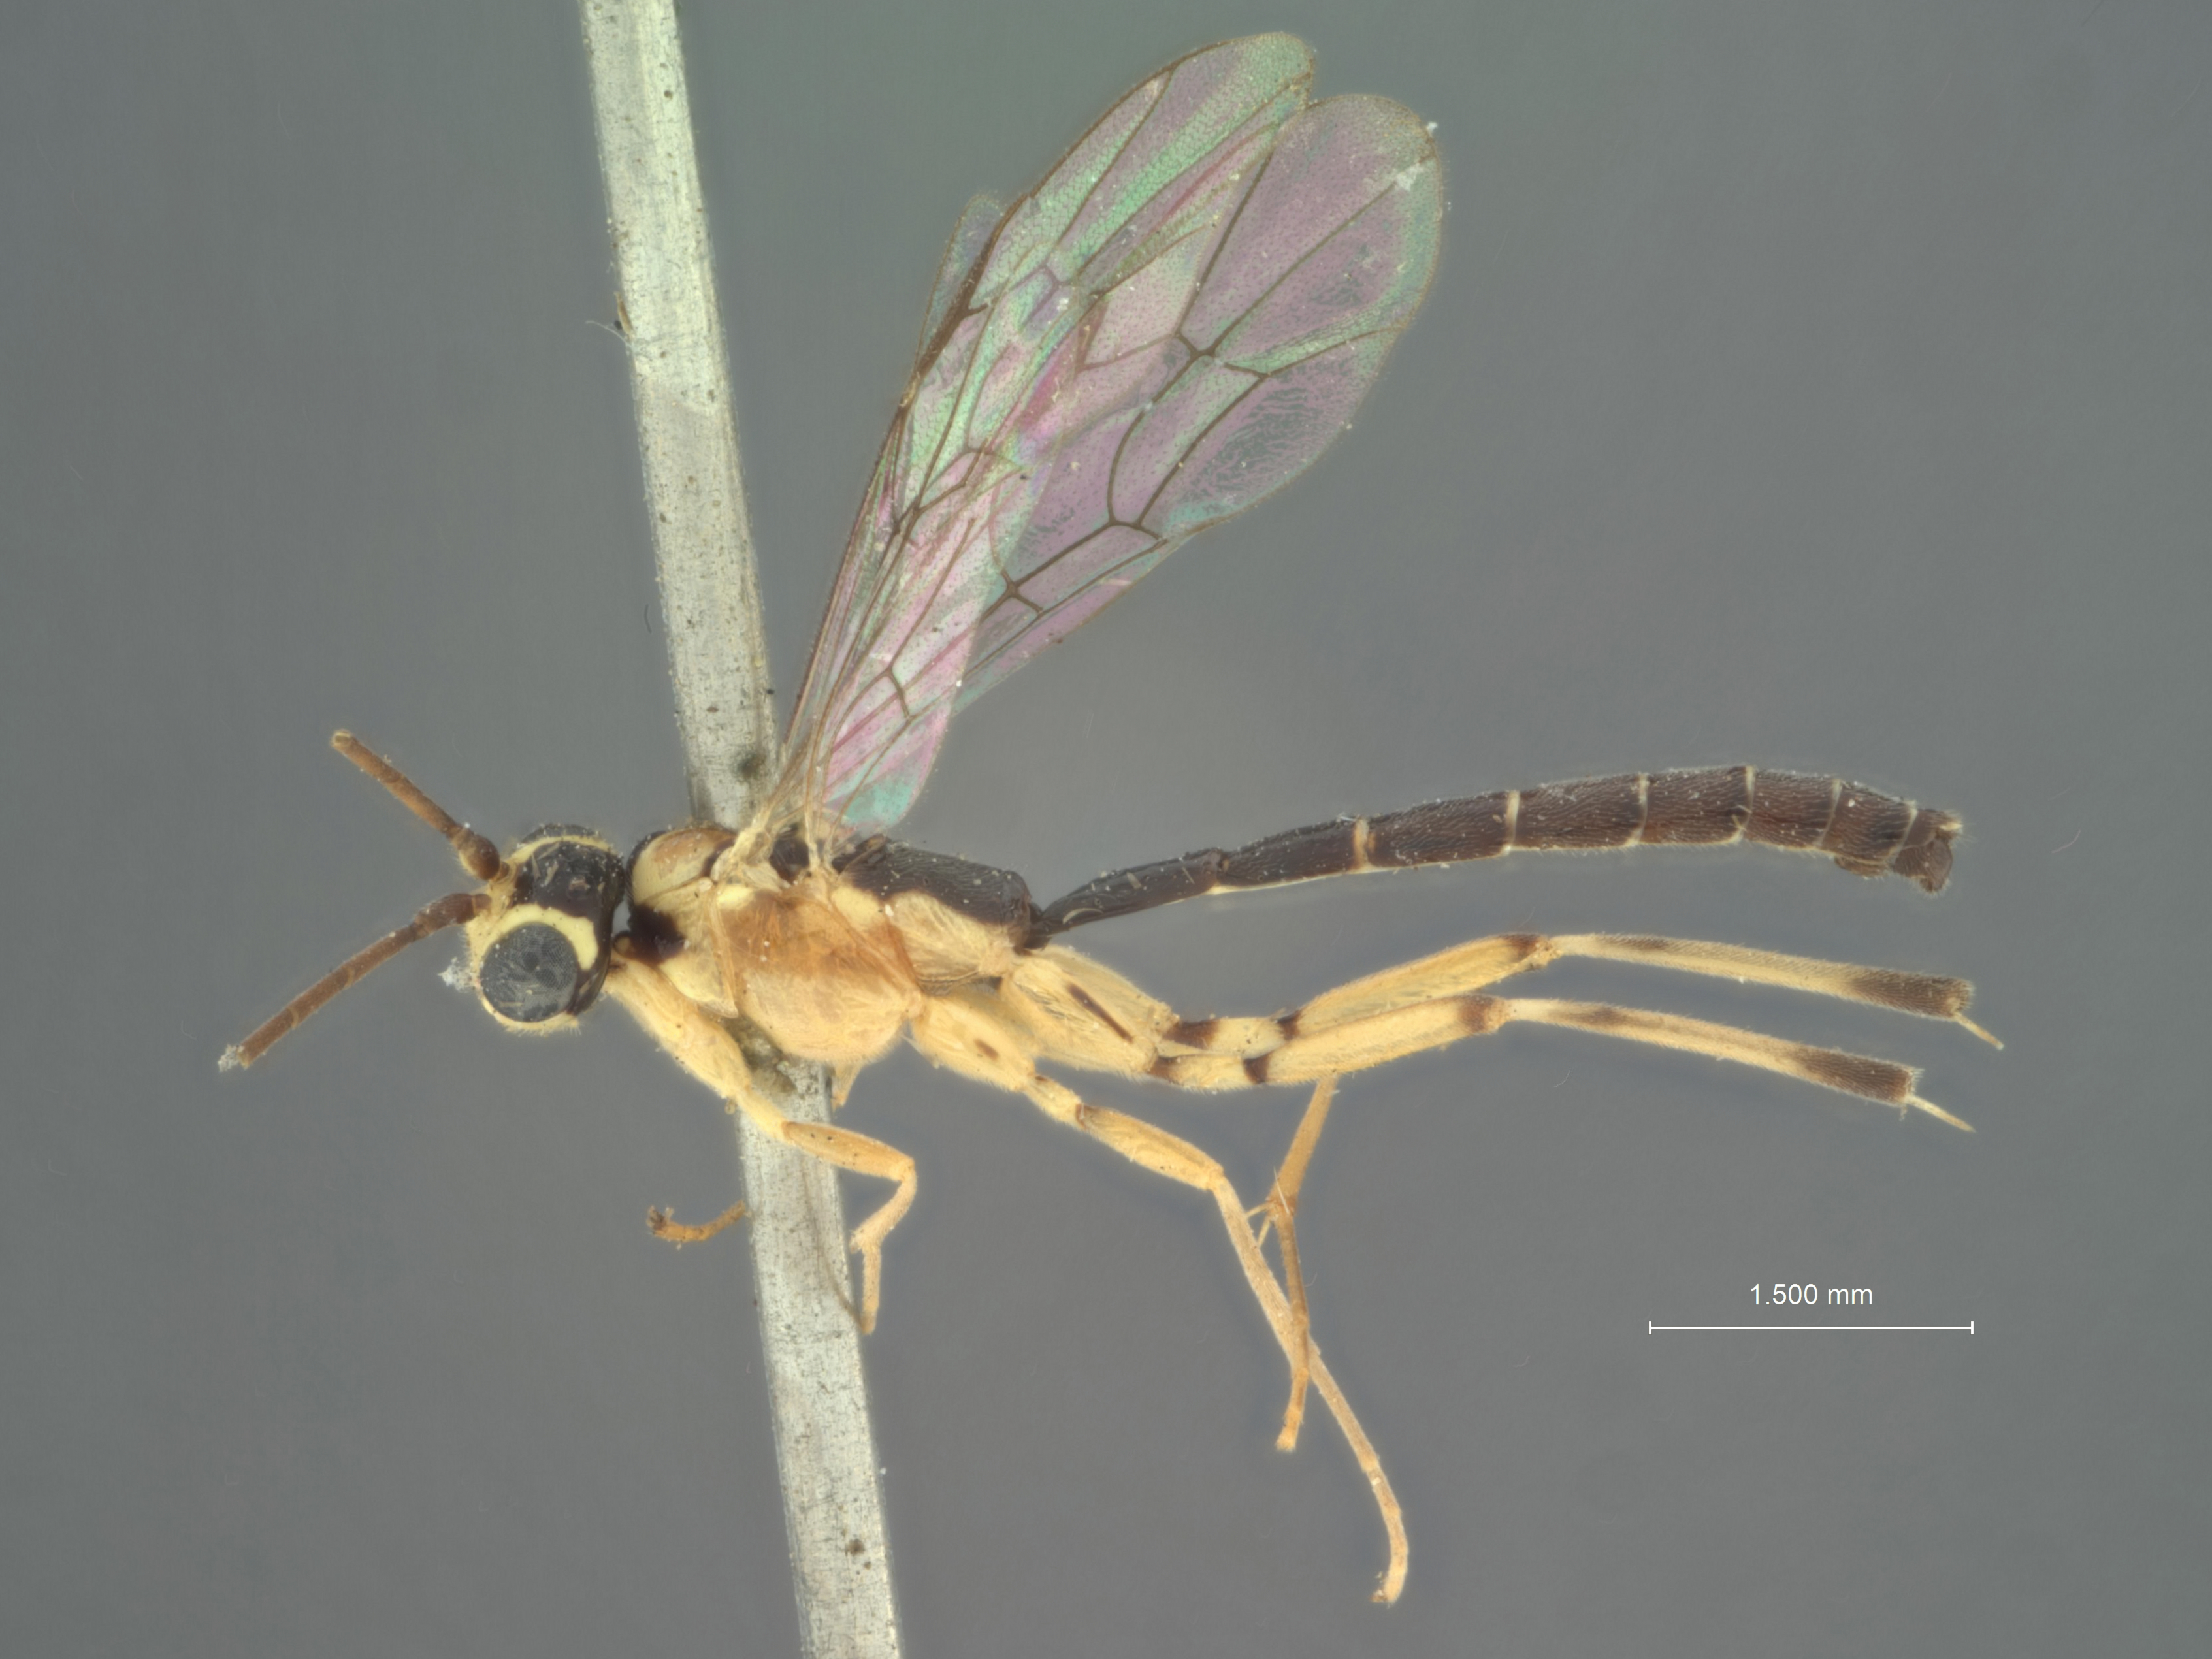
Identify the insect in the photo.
Clistopyga pleuralis
